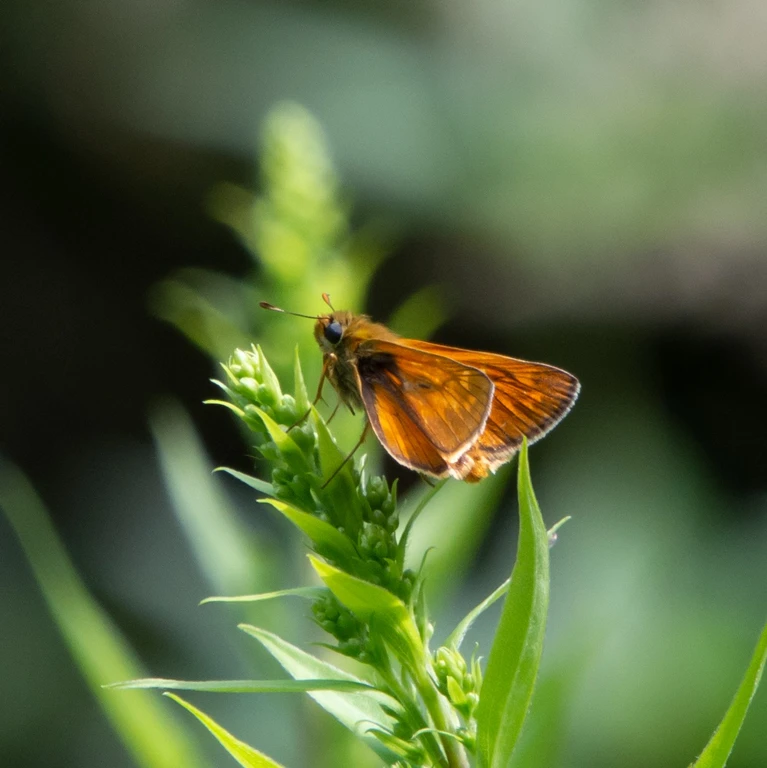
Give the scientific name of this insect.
Ochlodes sylvanus (also Ochlodes venata)
